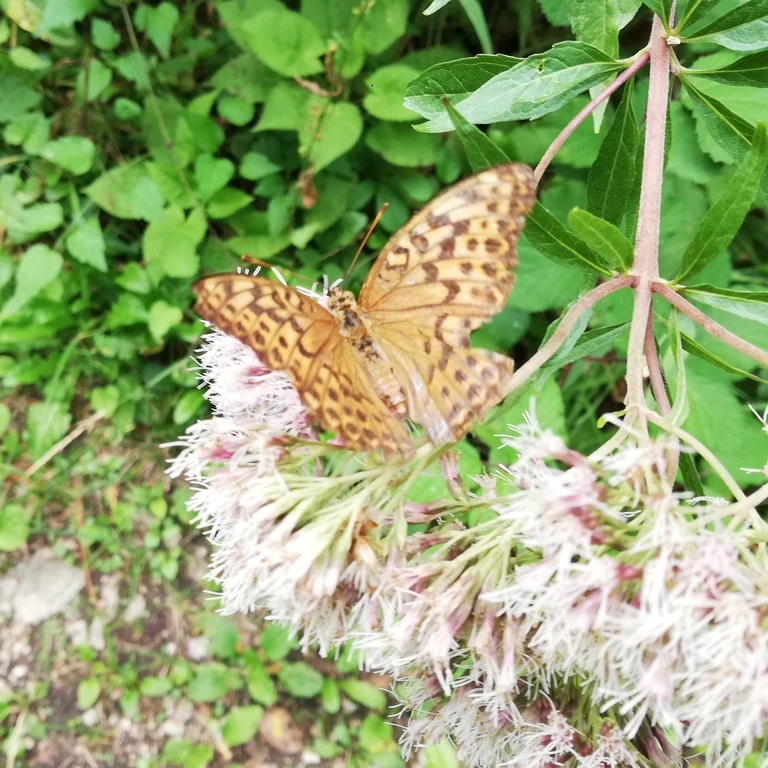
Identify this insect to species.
Argynnis paphia
